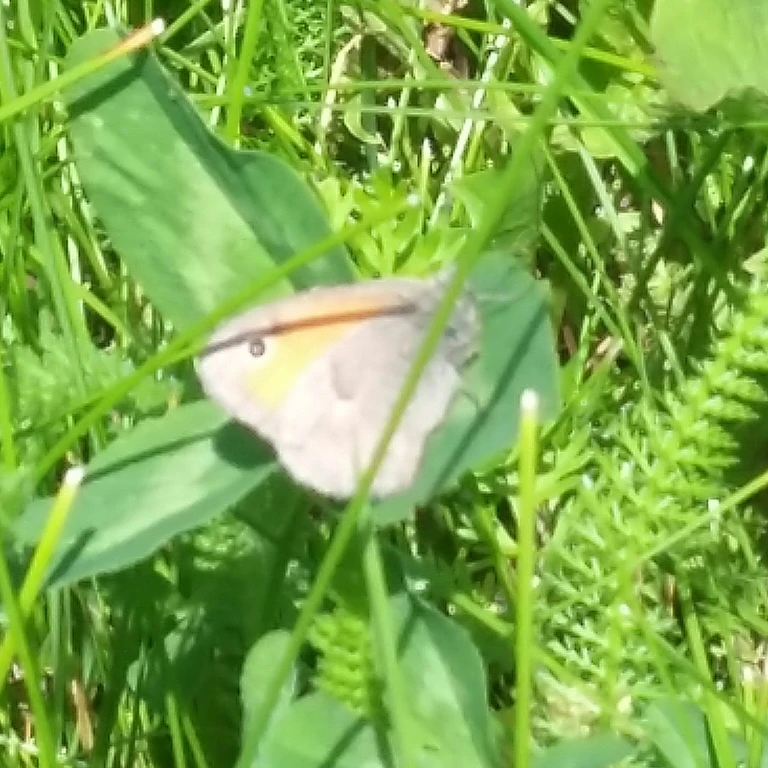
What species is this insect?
Coenonympha pamphilus
